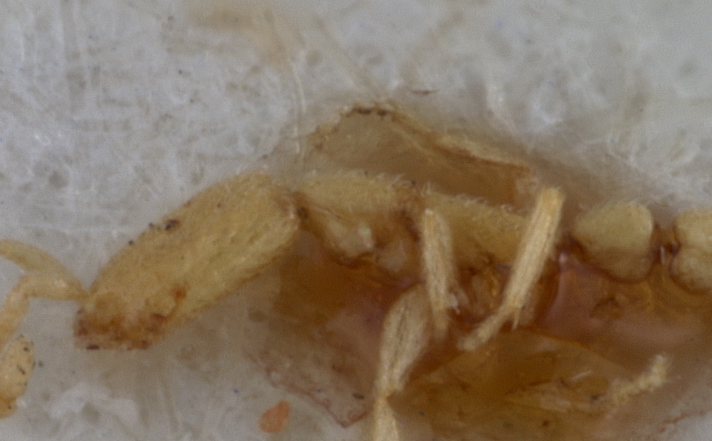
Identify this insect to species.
Leptanilla revelierei
